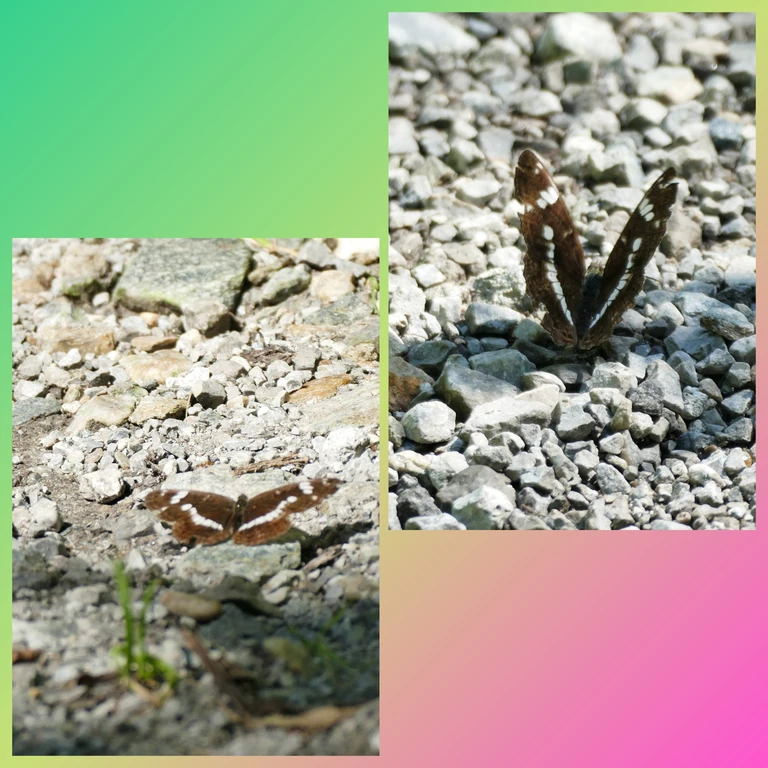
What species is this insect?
Limenitis camilla (also Ladoga camilla)
